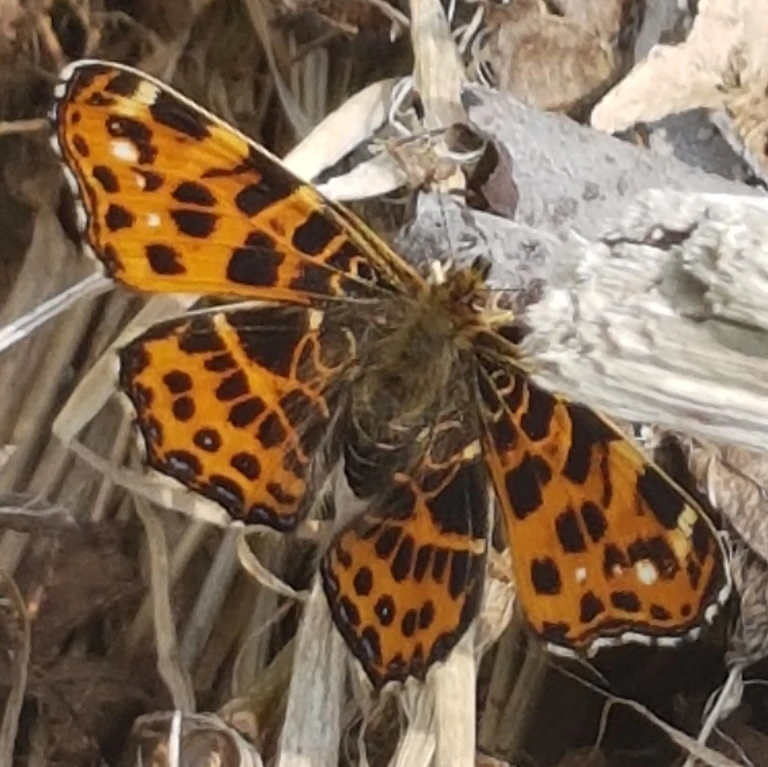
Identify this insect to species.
Araschnia levana
